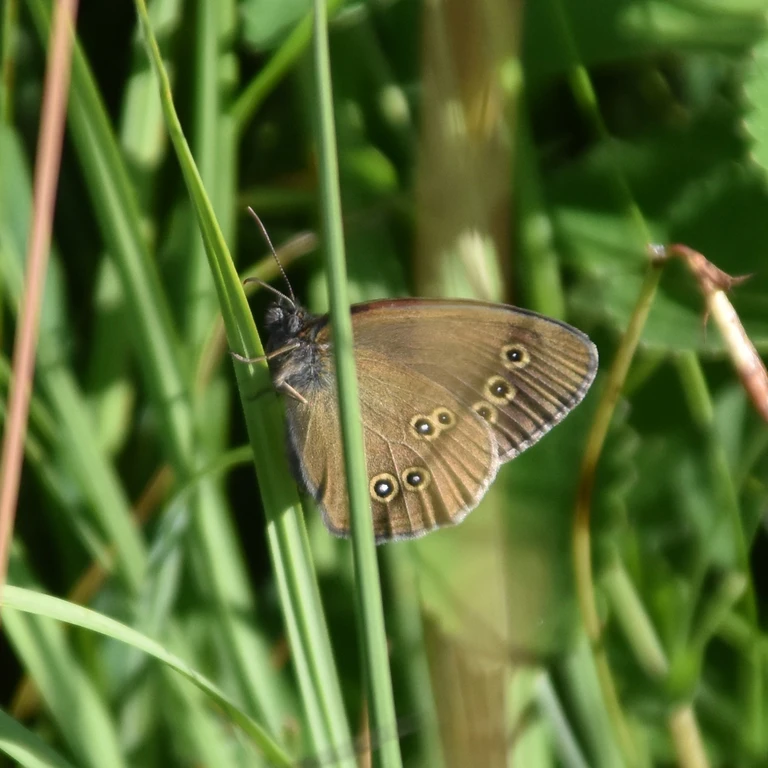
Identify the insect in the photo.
Aphantopus hyperantus
